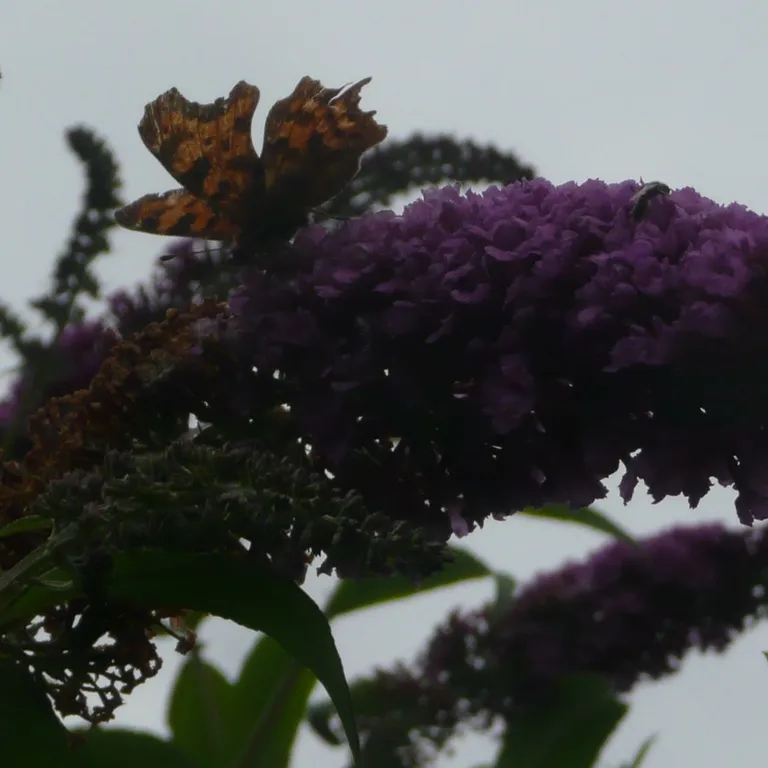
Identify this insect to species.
Polygonia c-album
